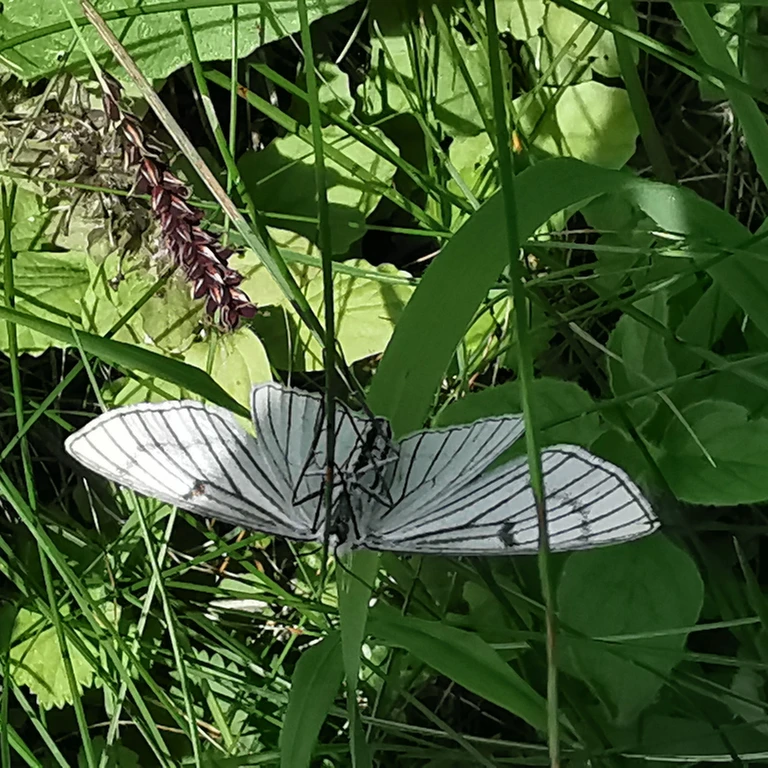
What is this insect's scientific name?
Siona lineata
